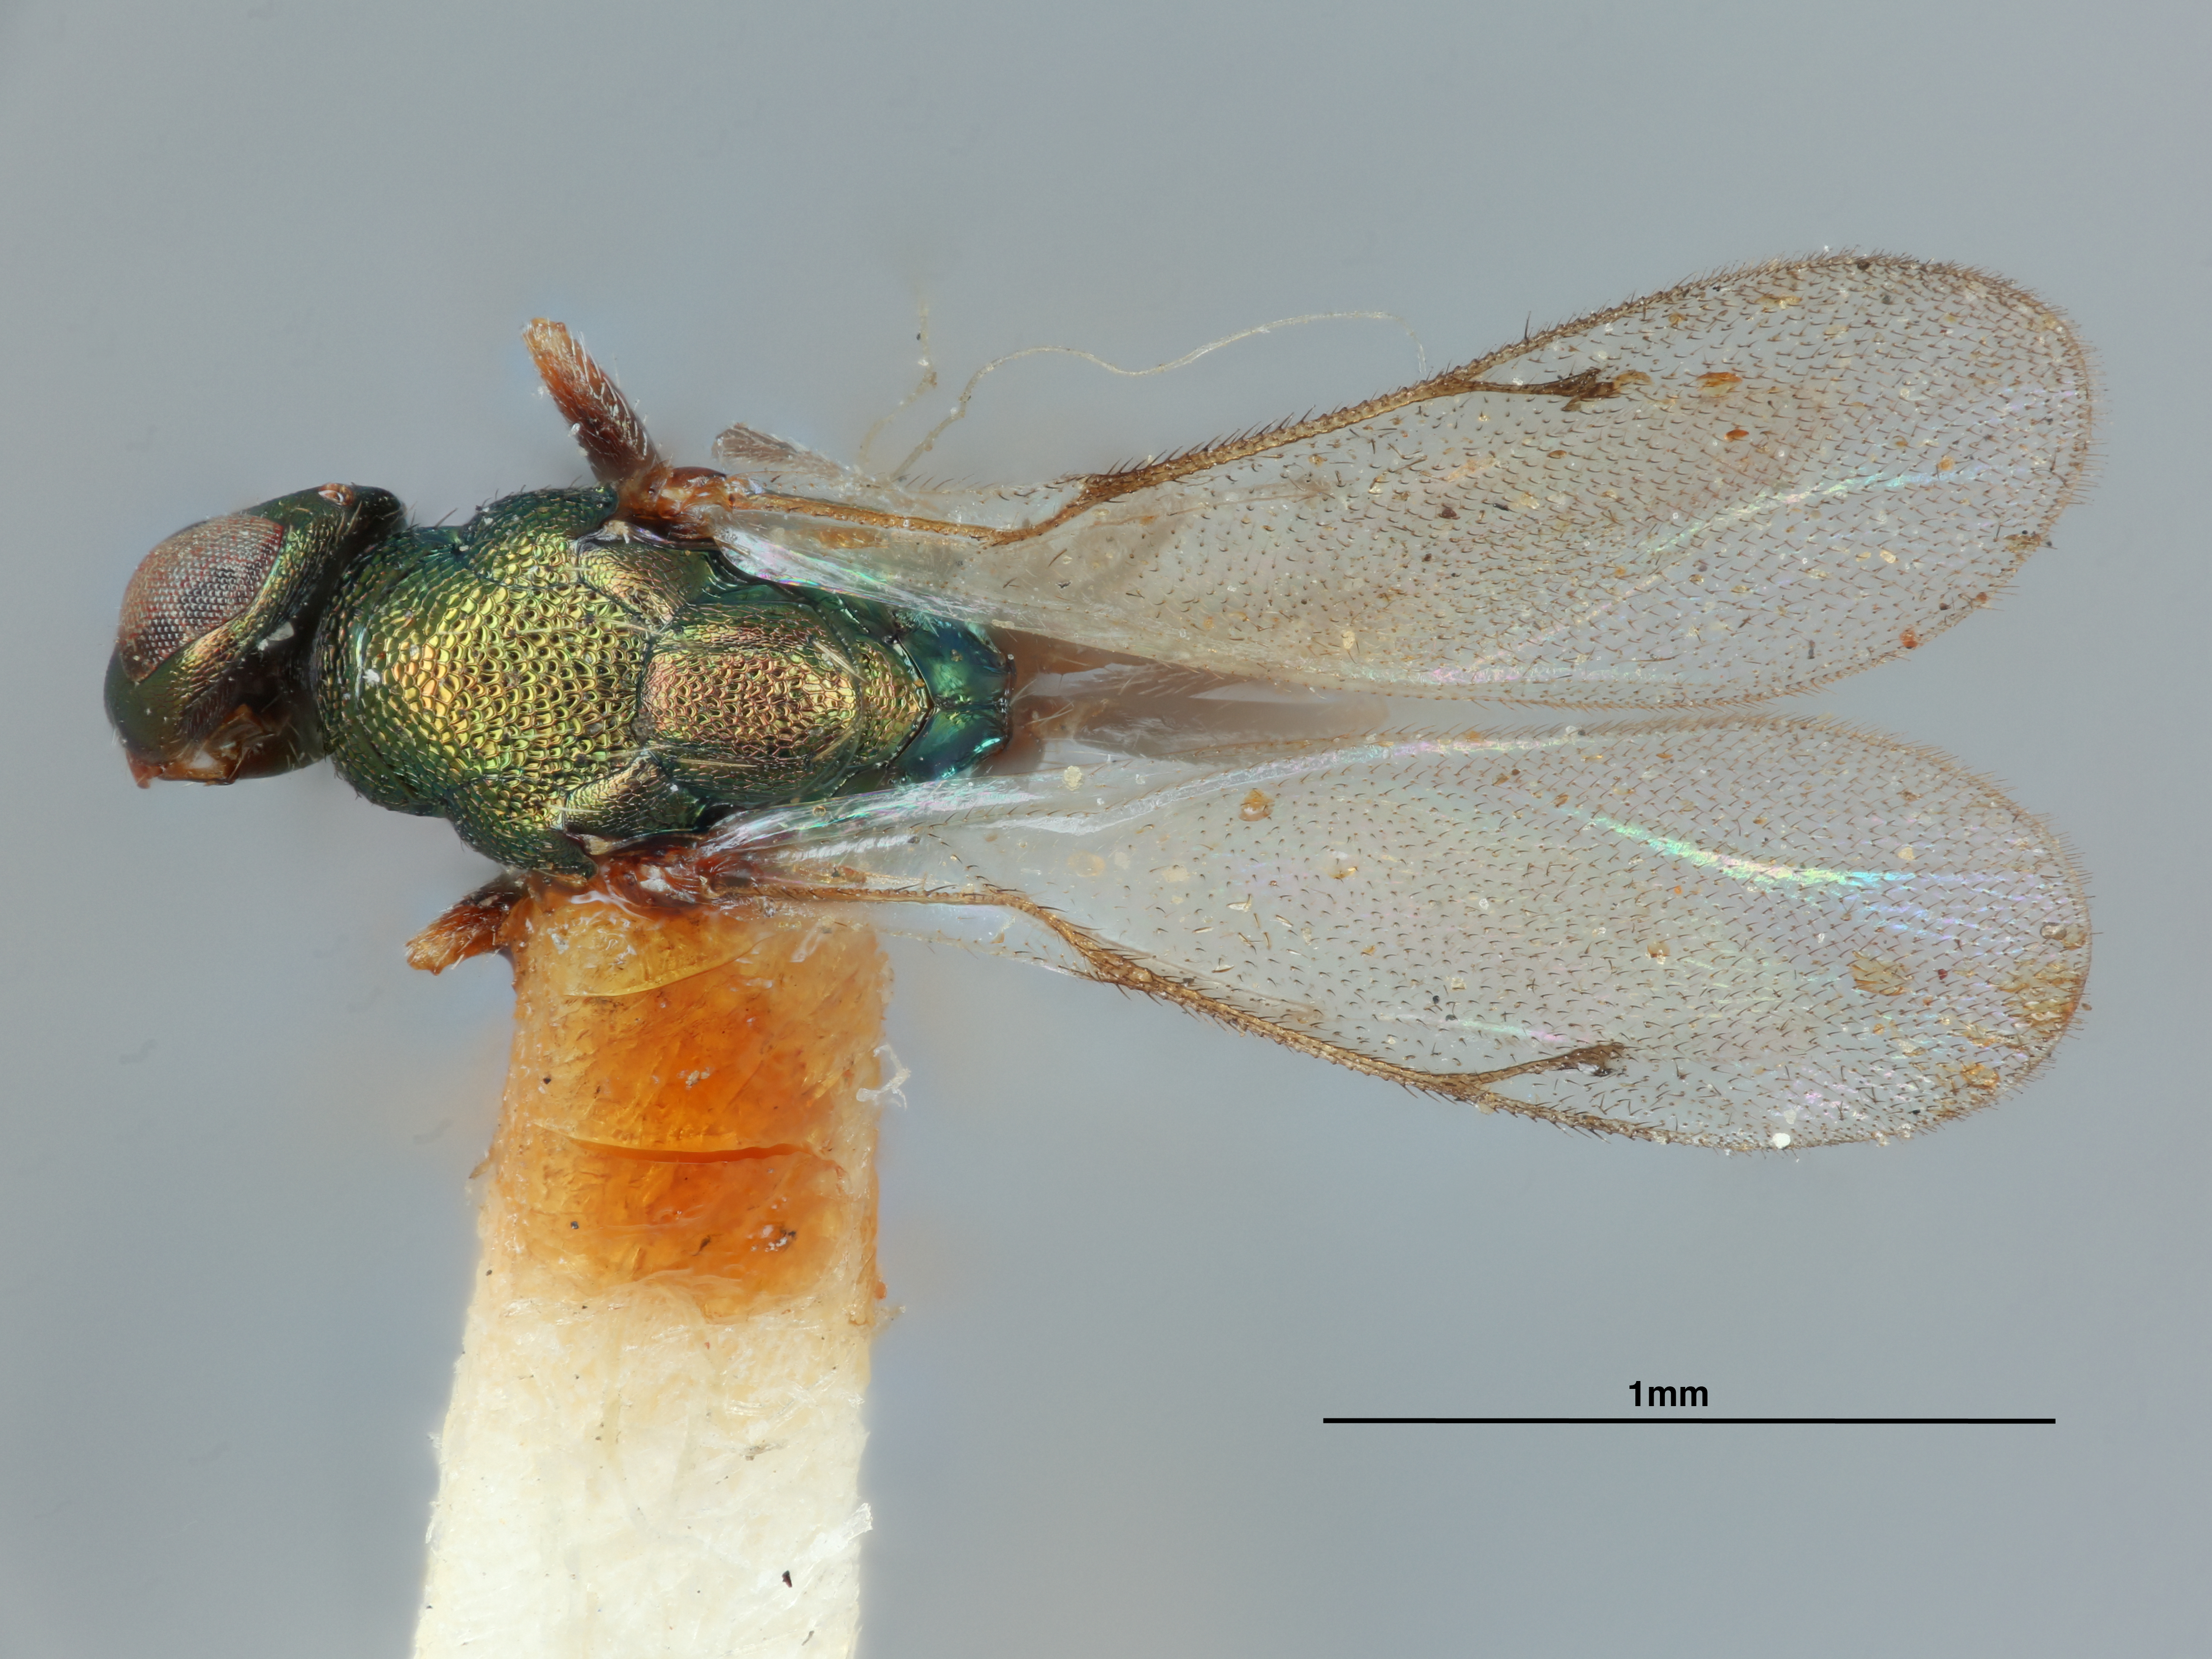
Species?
Eulophus japonicus
